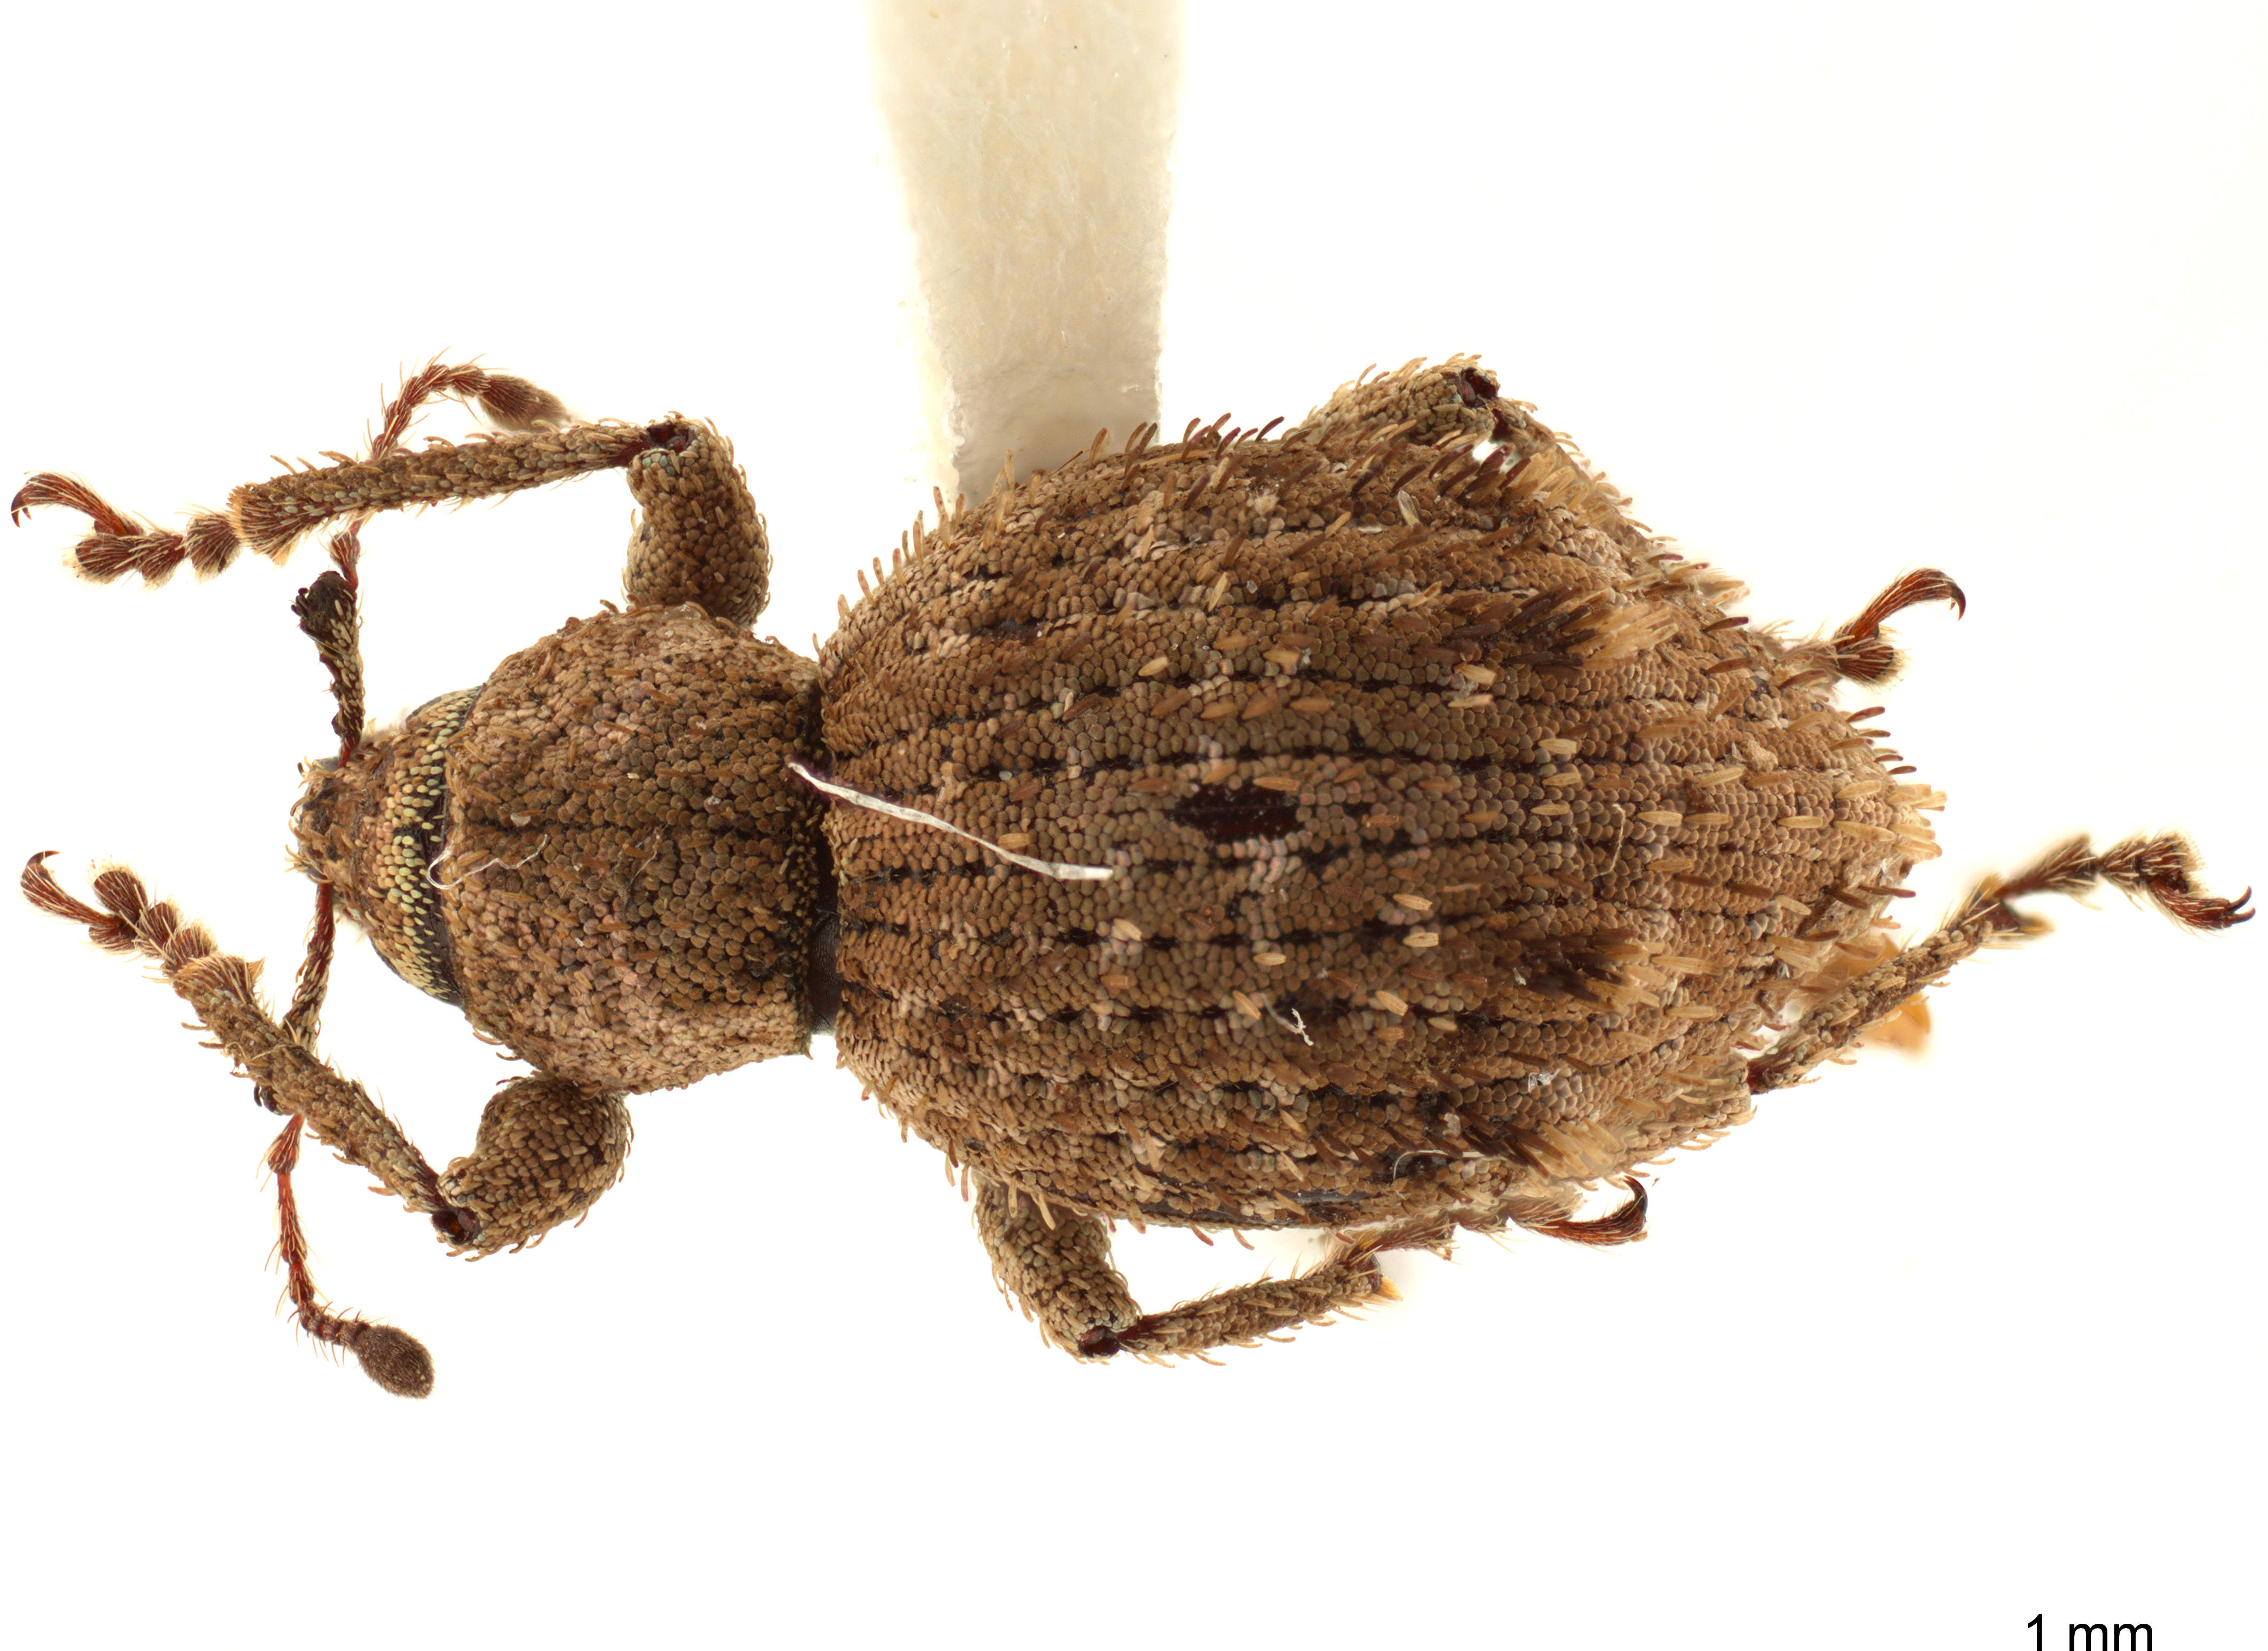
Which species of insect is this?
Dasydema hirtella
